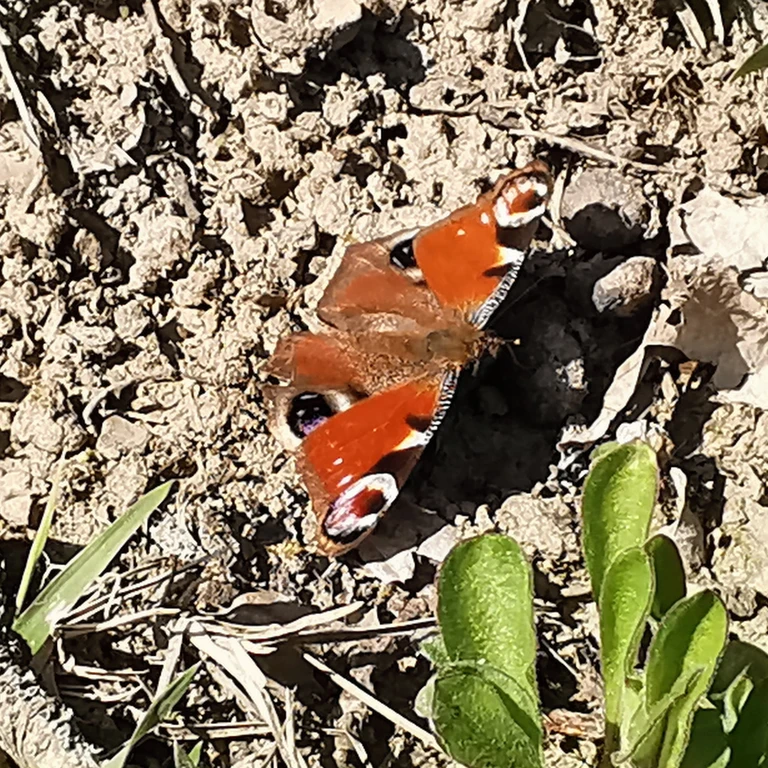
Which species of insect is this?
Aglais io
